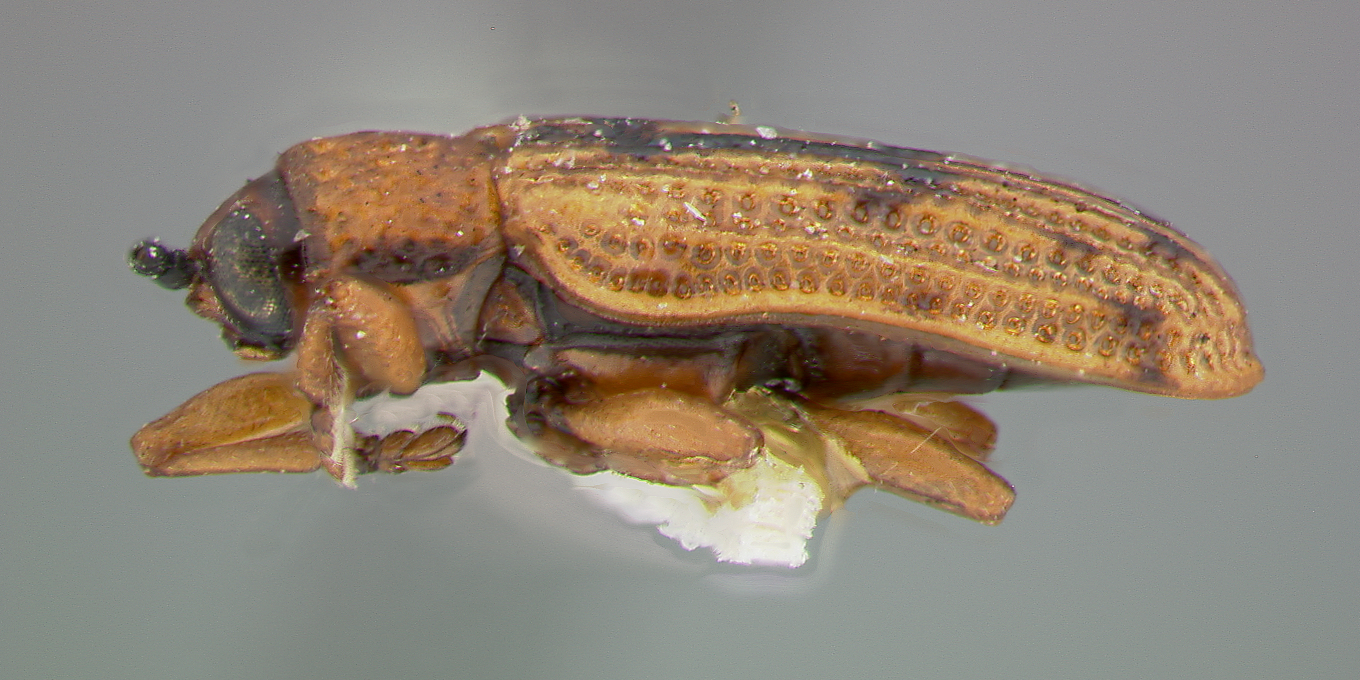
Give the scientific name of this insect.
Anolplitus ancoroides
